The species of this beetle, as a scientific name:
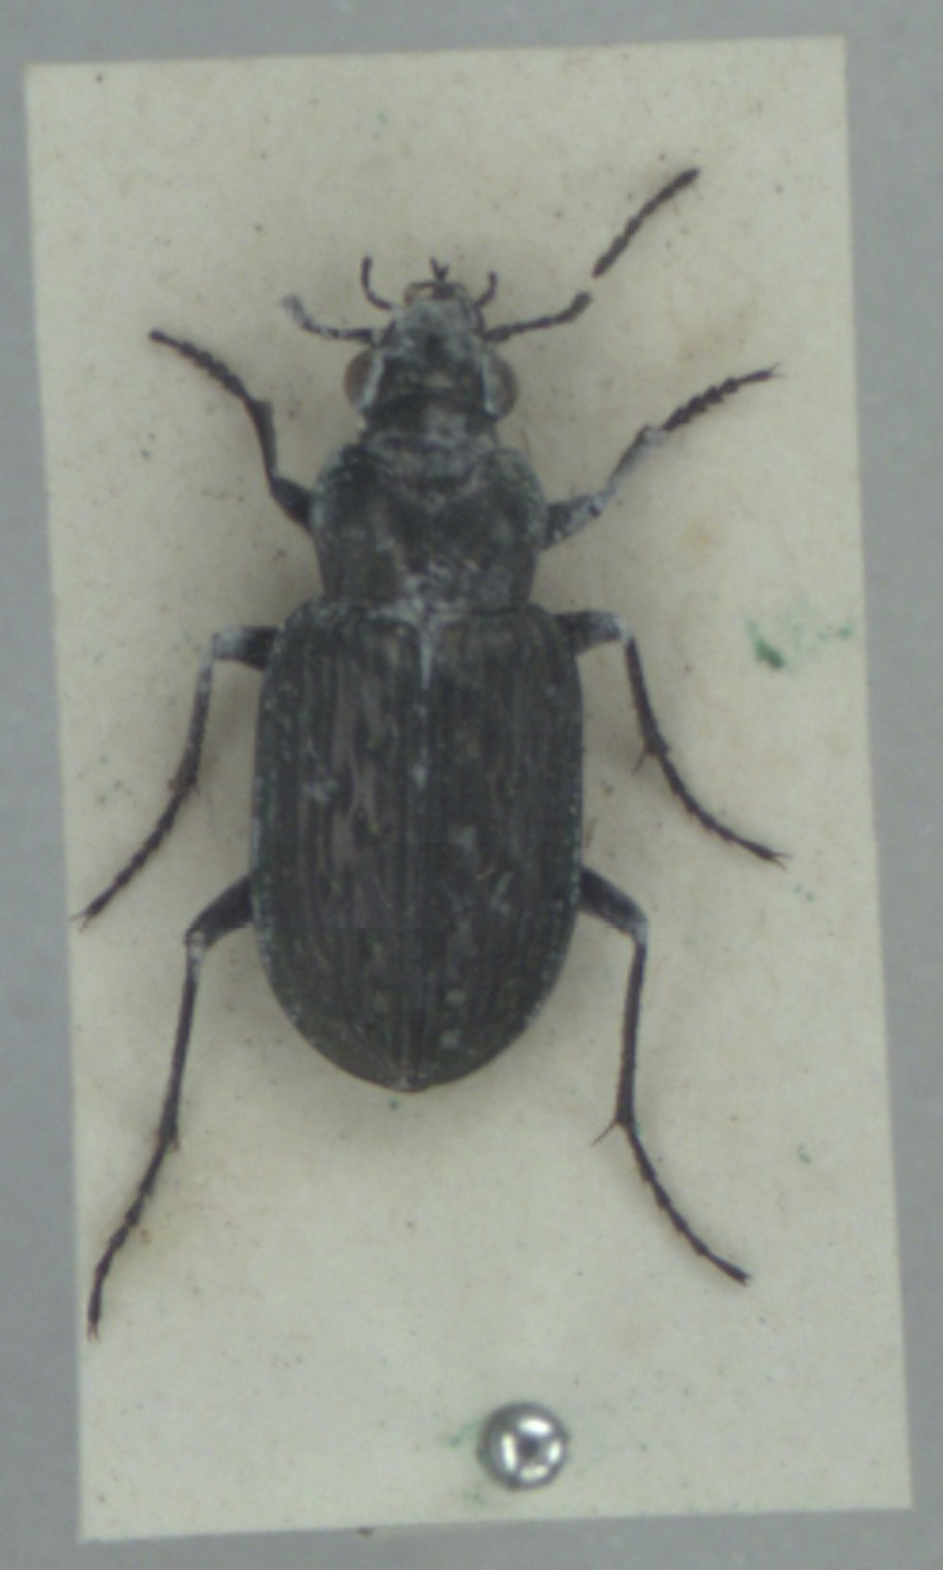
Blethisa multipunctata
